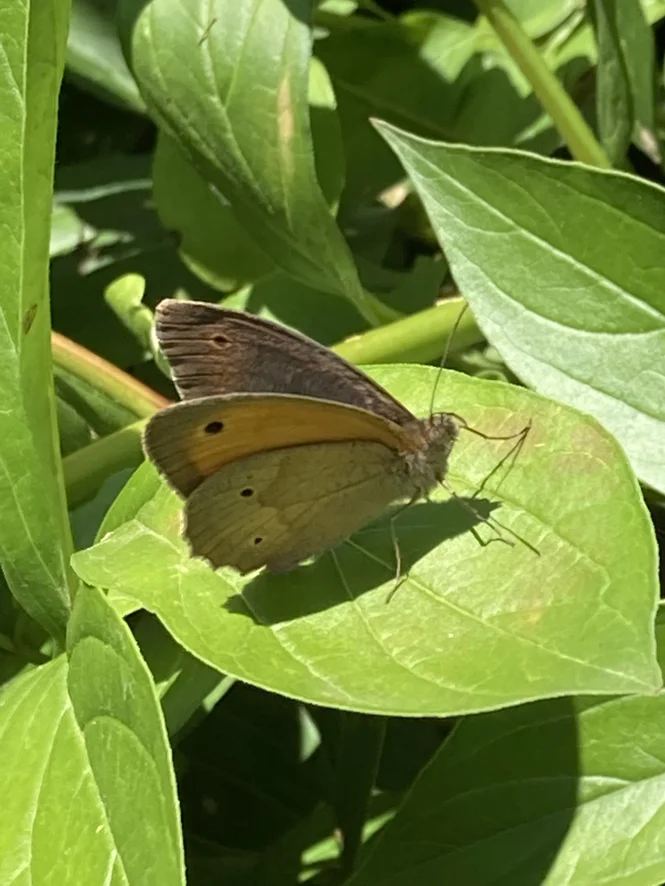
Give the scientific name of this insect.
Maniola jurtina
